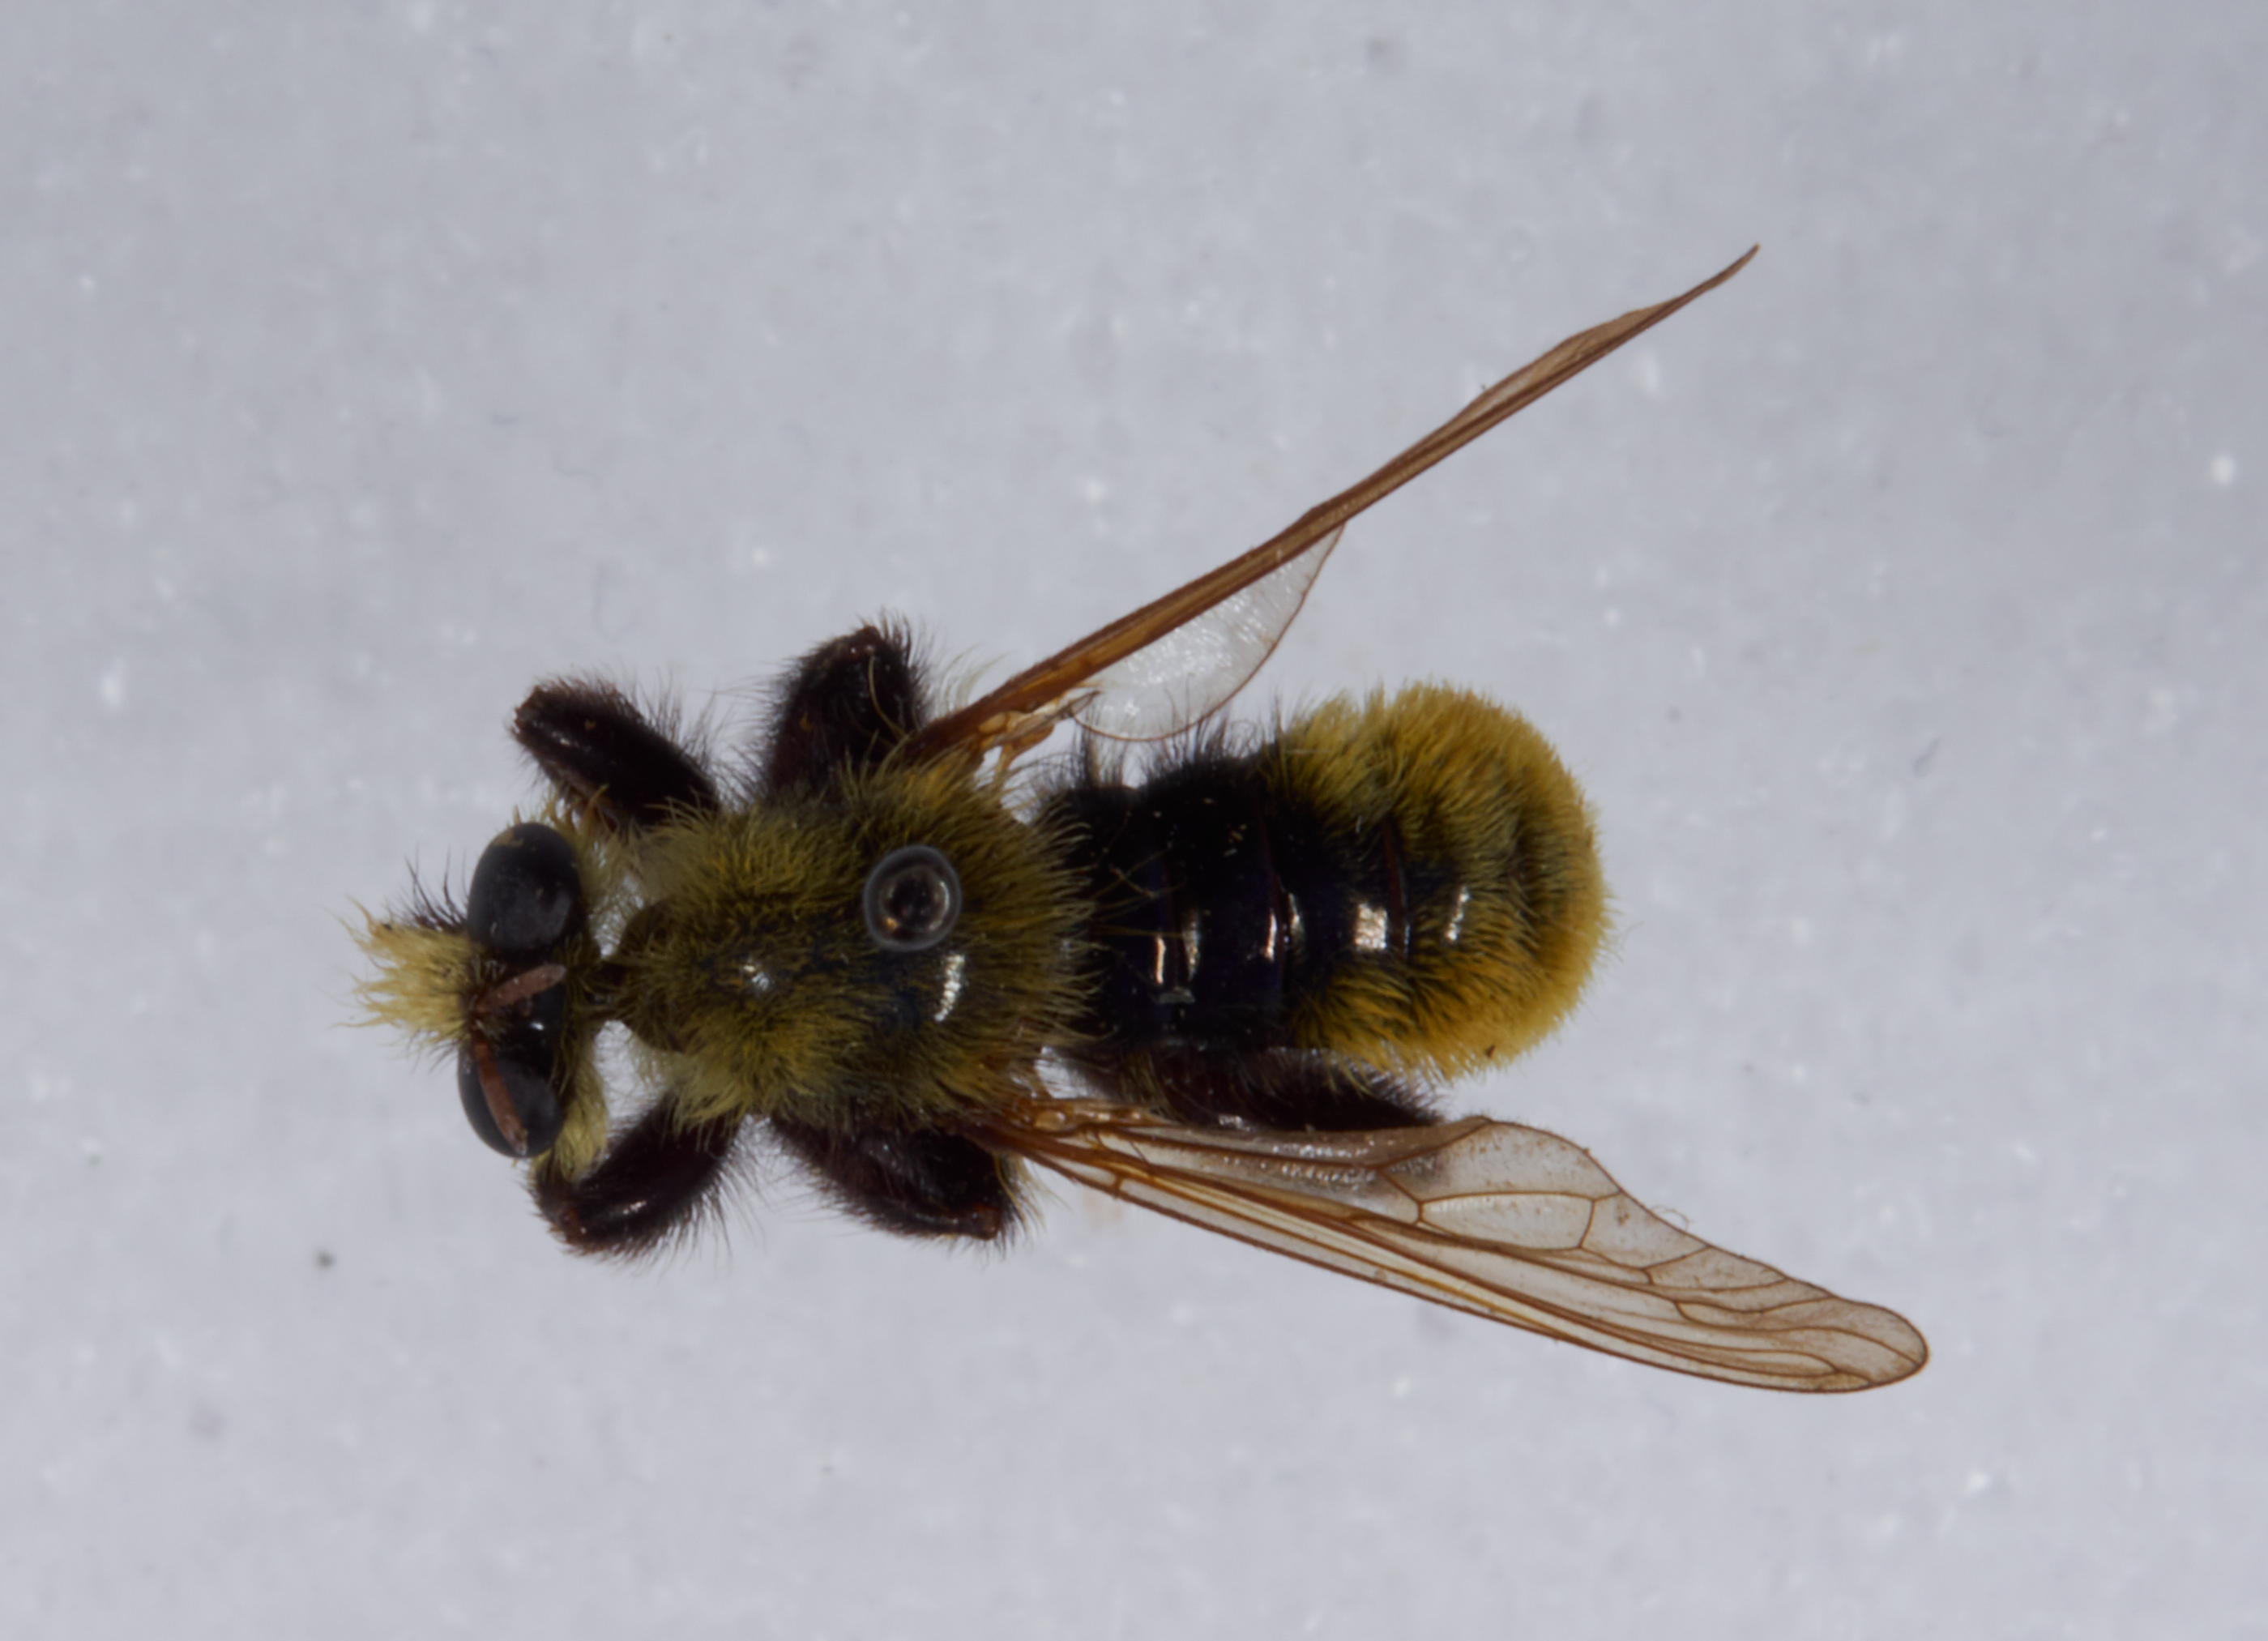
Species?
Laphria royalensis
